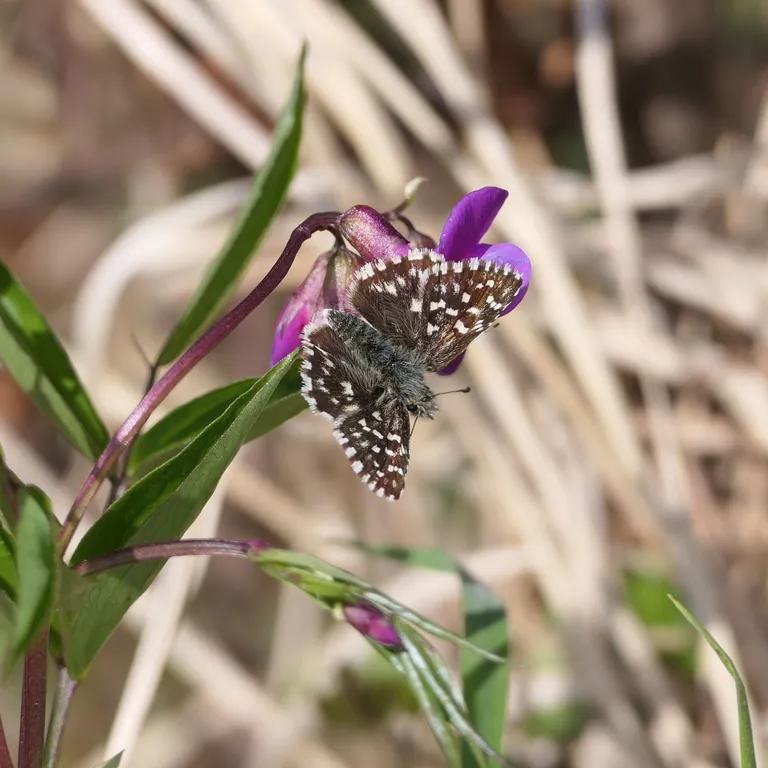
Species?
Pyrgus malvae
